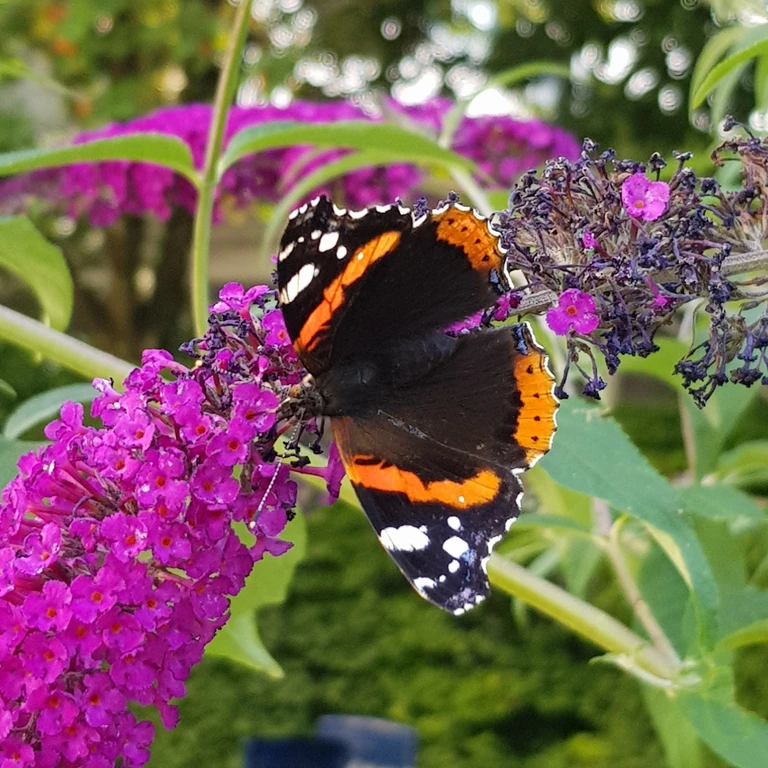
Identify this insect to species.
Vanessa atalanta
